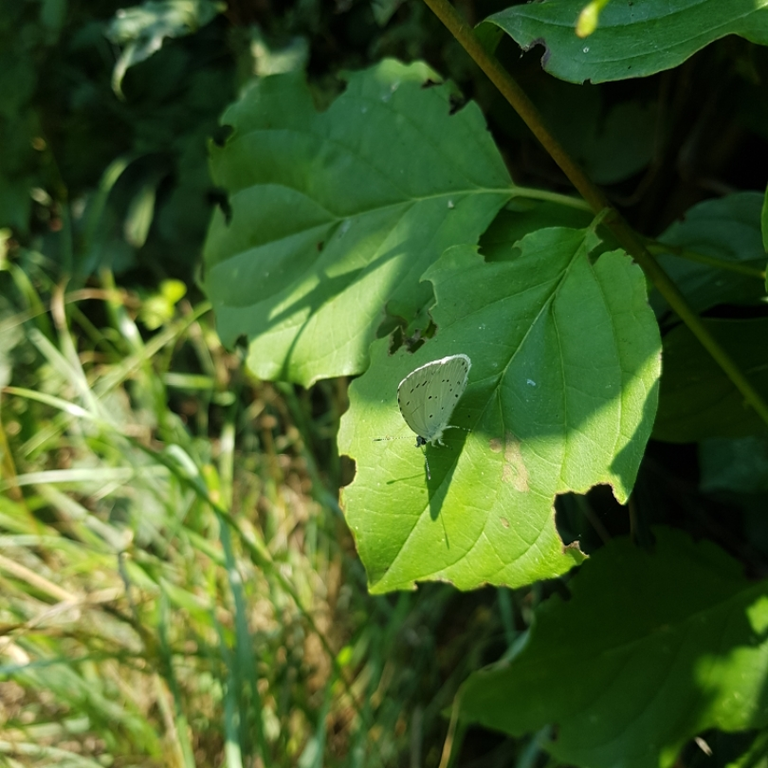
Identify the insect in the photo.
Celastrina argiolus
